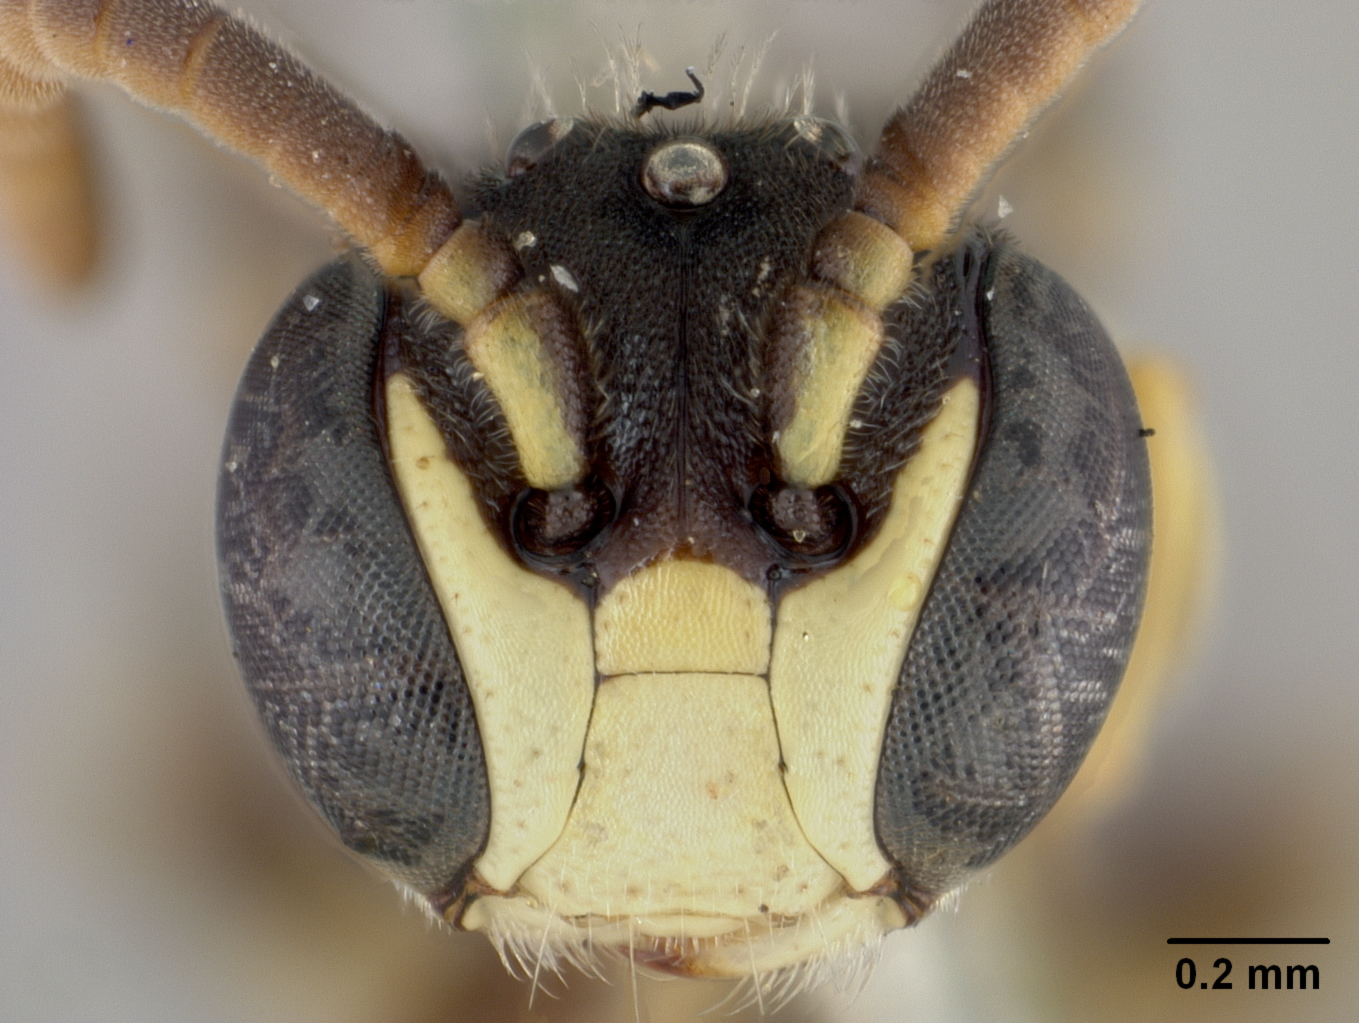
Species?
Prosopis brevior
